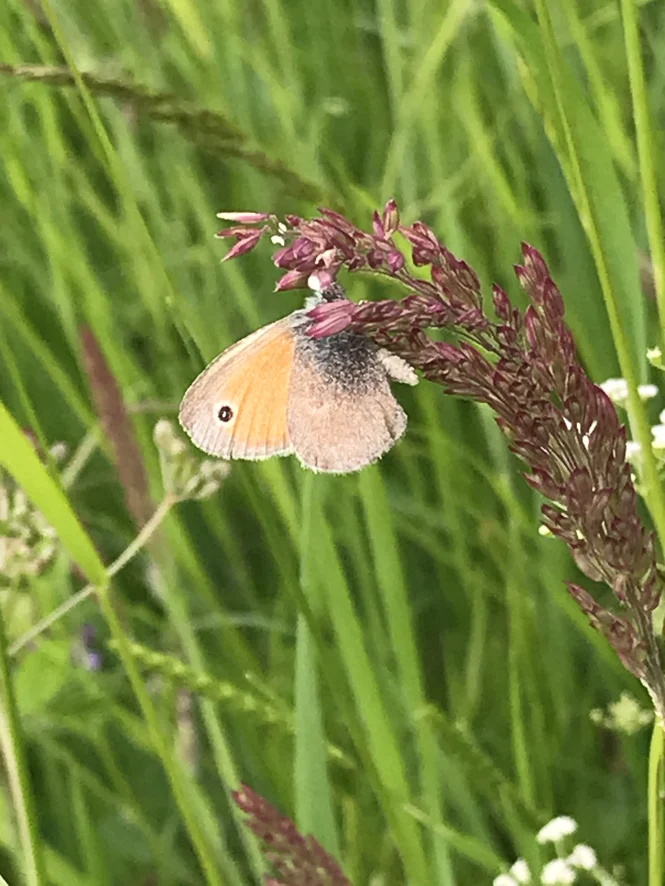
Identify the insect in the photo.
Coenonympha pamphilus
